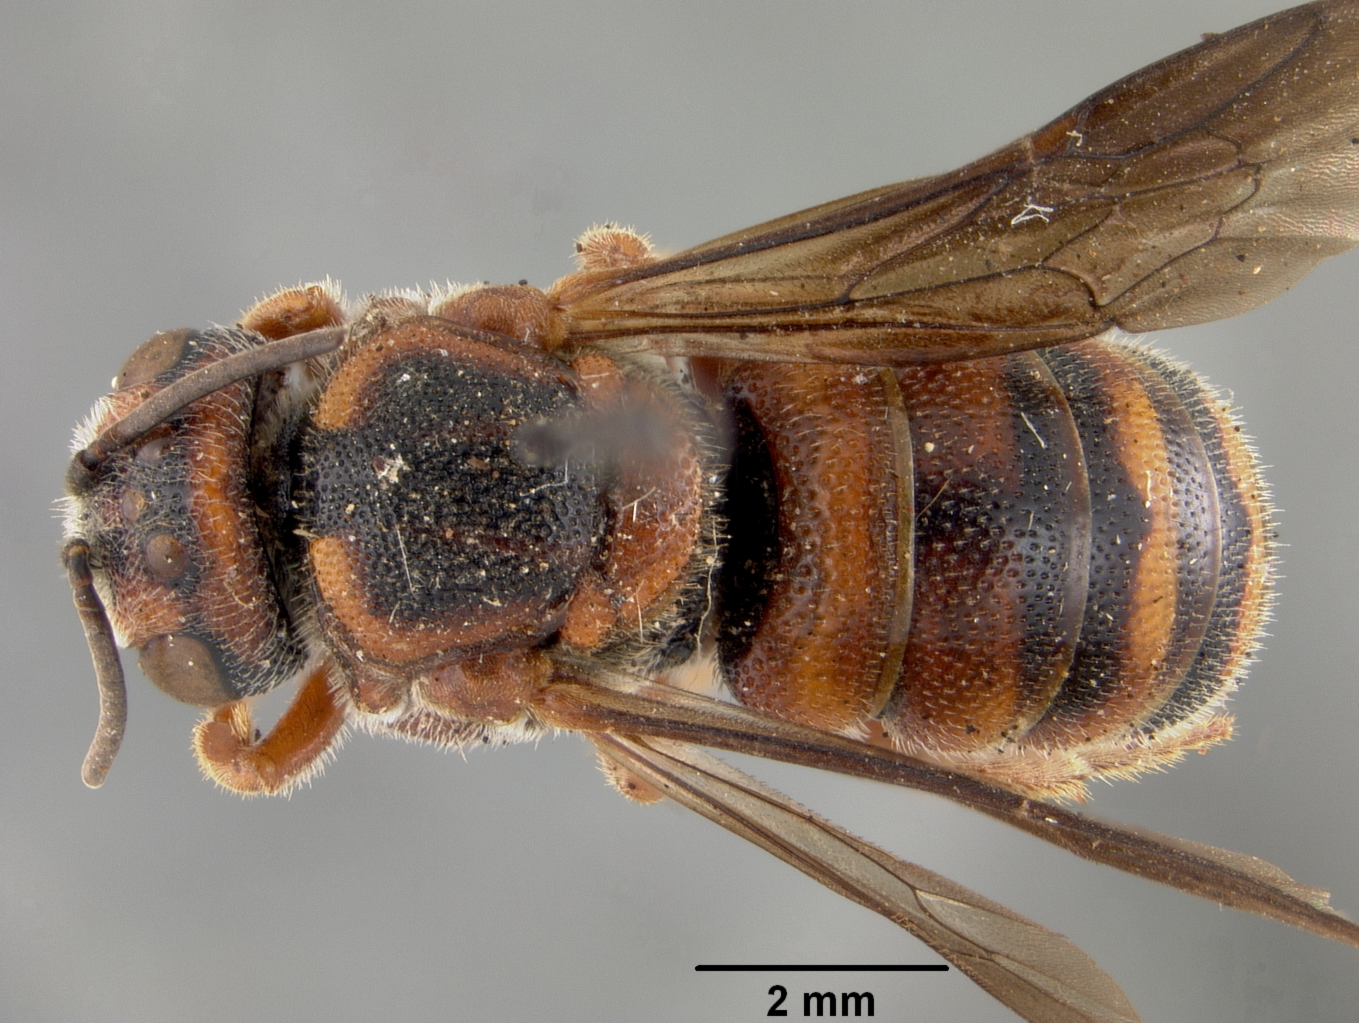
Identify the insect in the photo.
Stelis floridana
